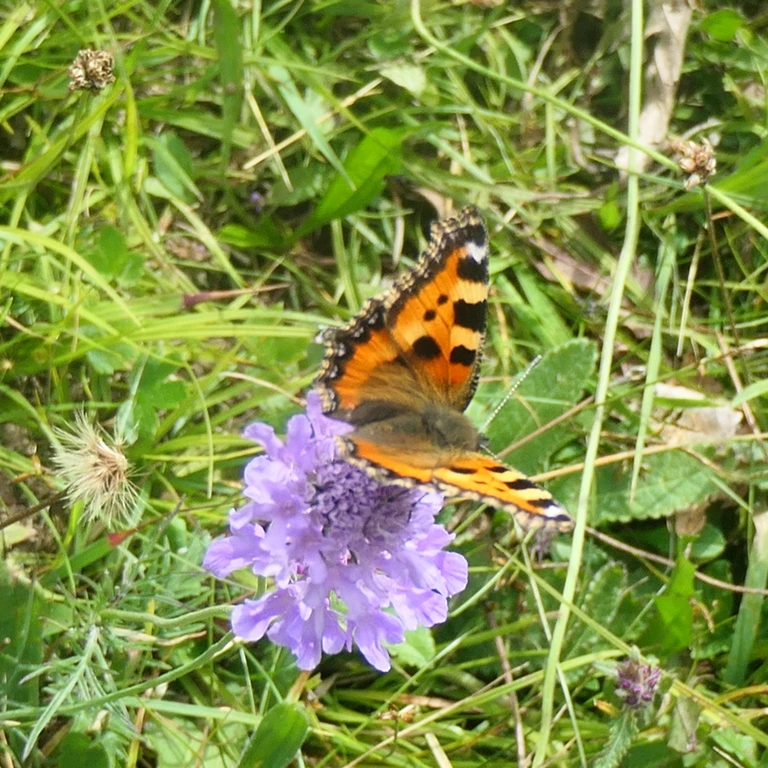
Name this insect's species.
Aglais urticae
